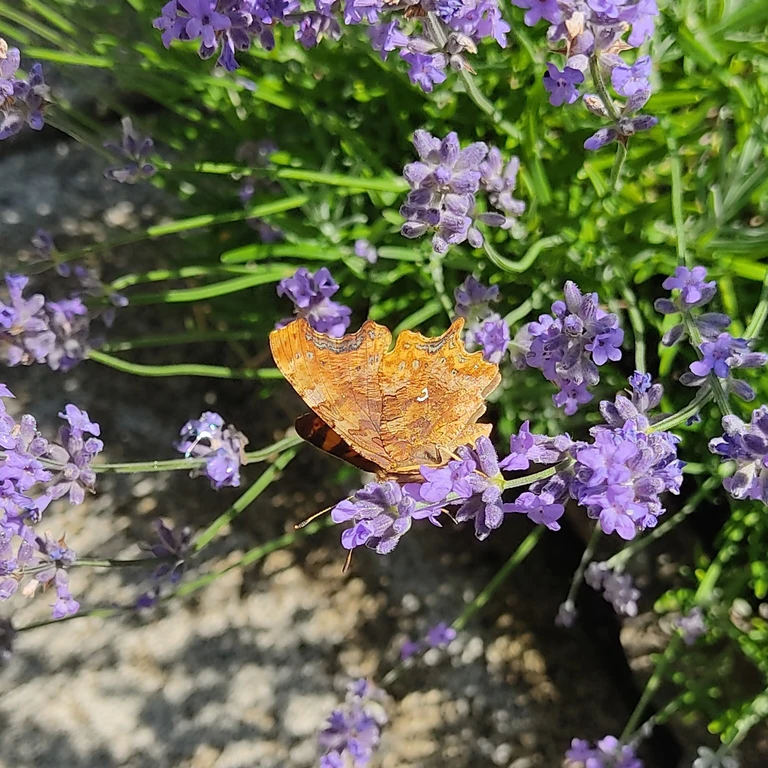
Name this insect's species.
Polygonia c-album
